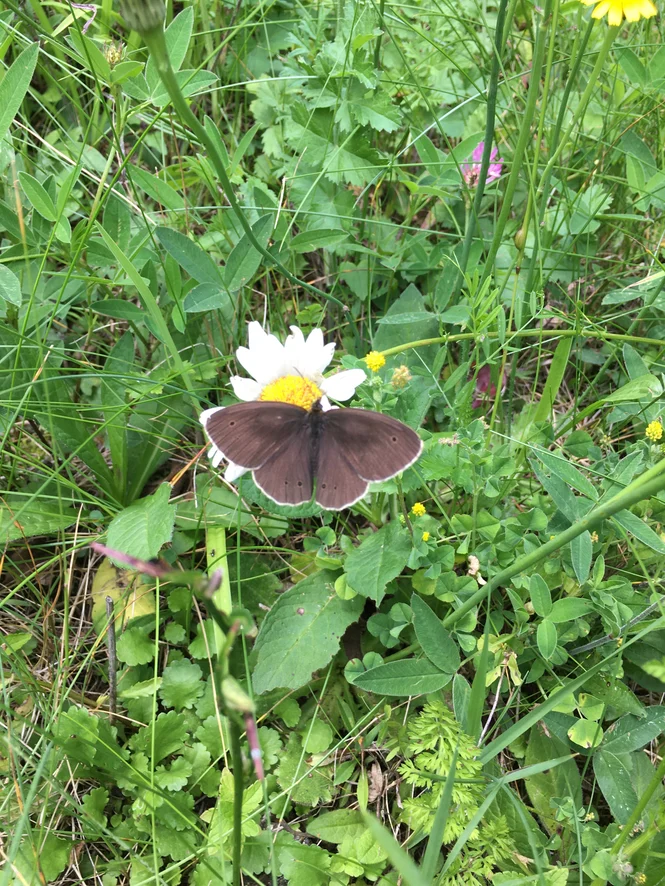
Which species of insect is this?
Aphantopus hyperantus
